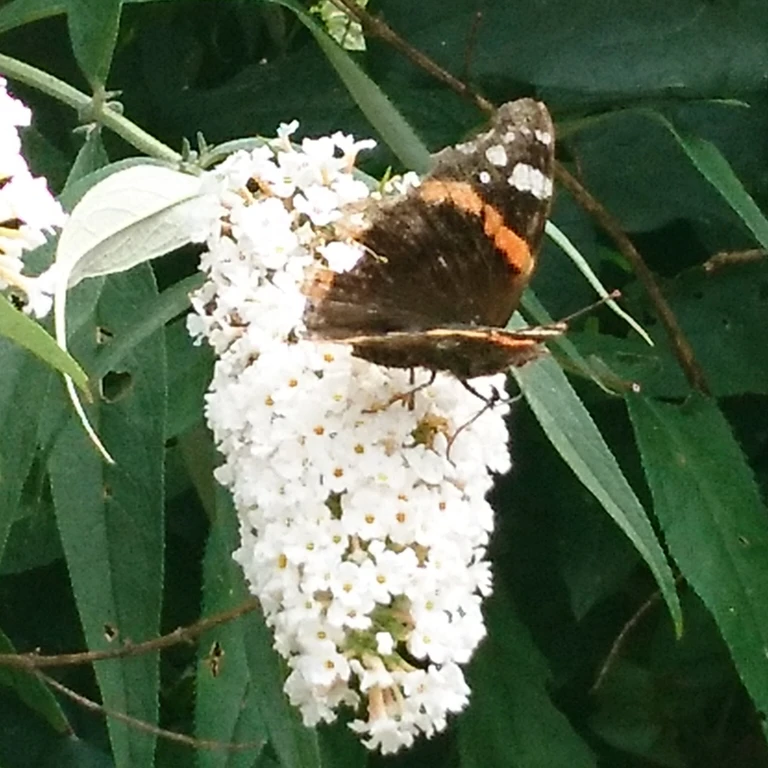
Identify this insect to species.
Vanessa atalanta
